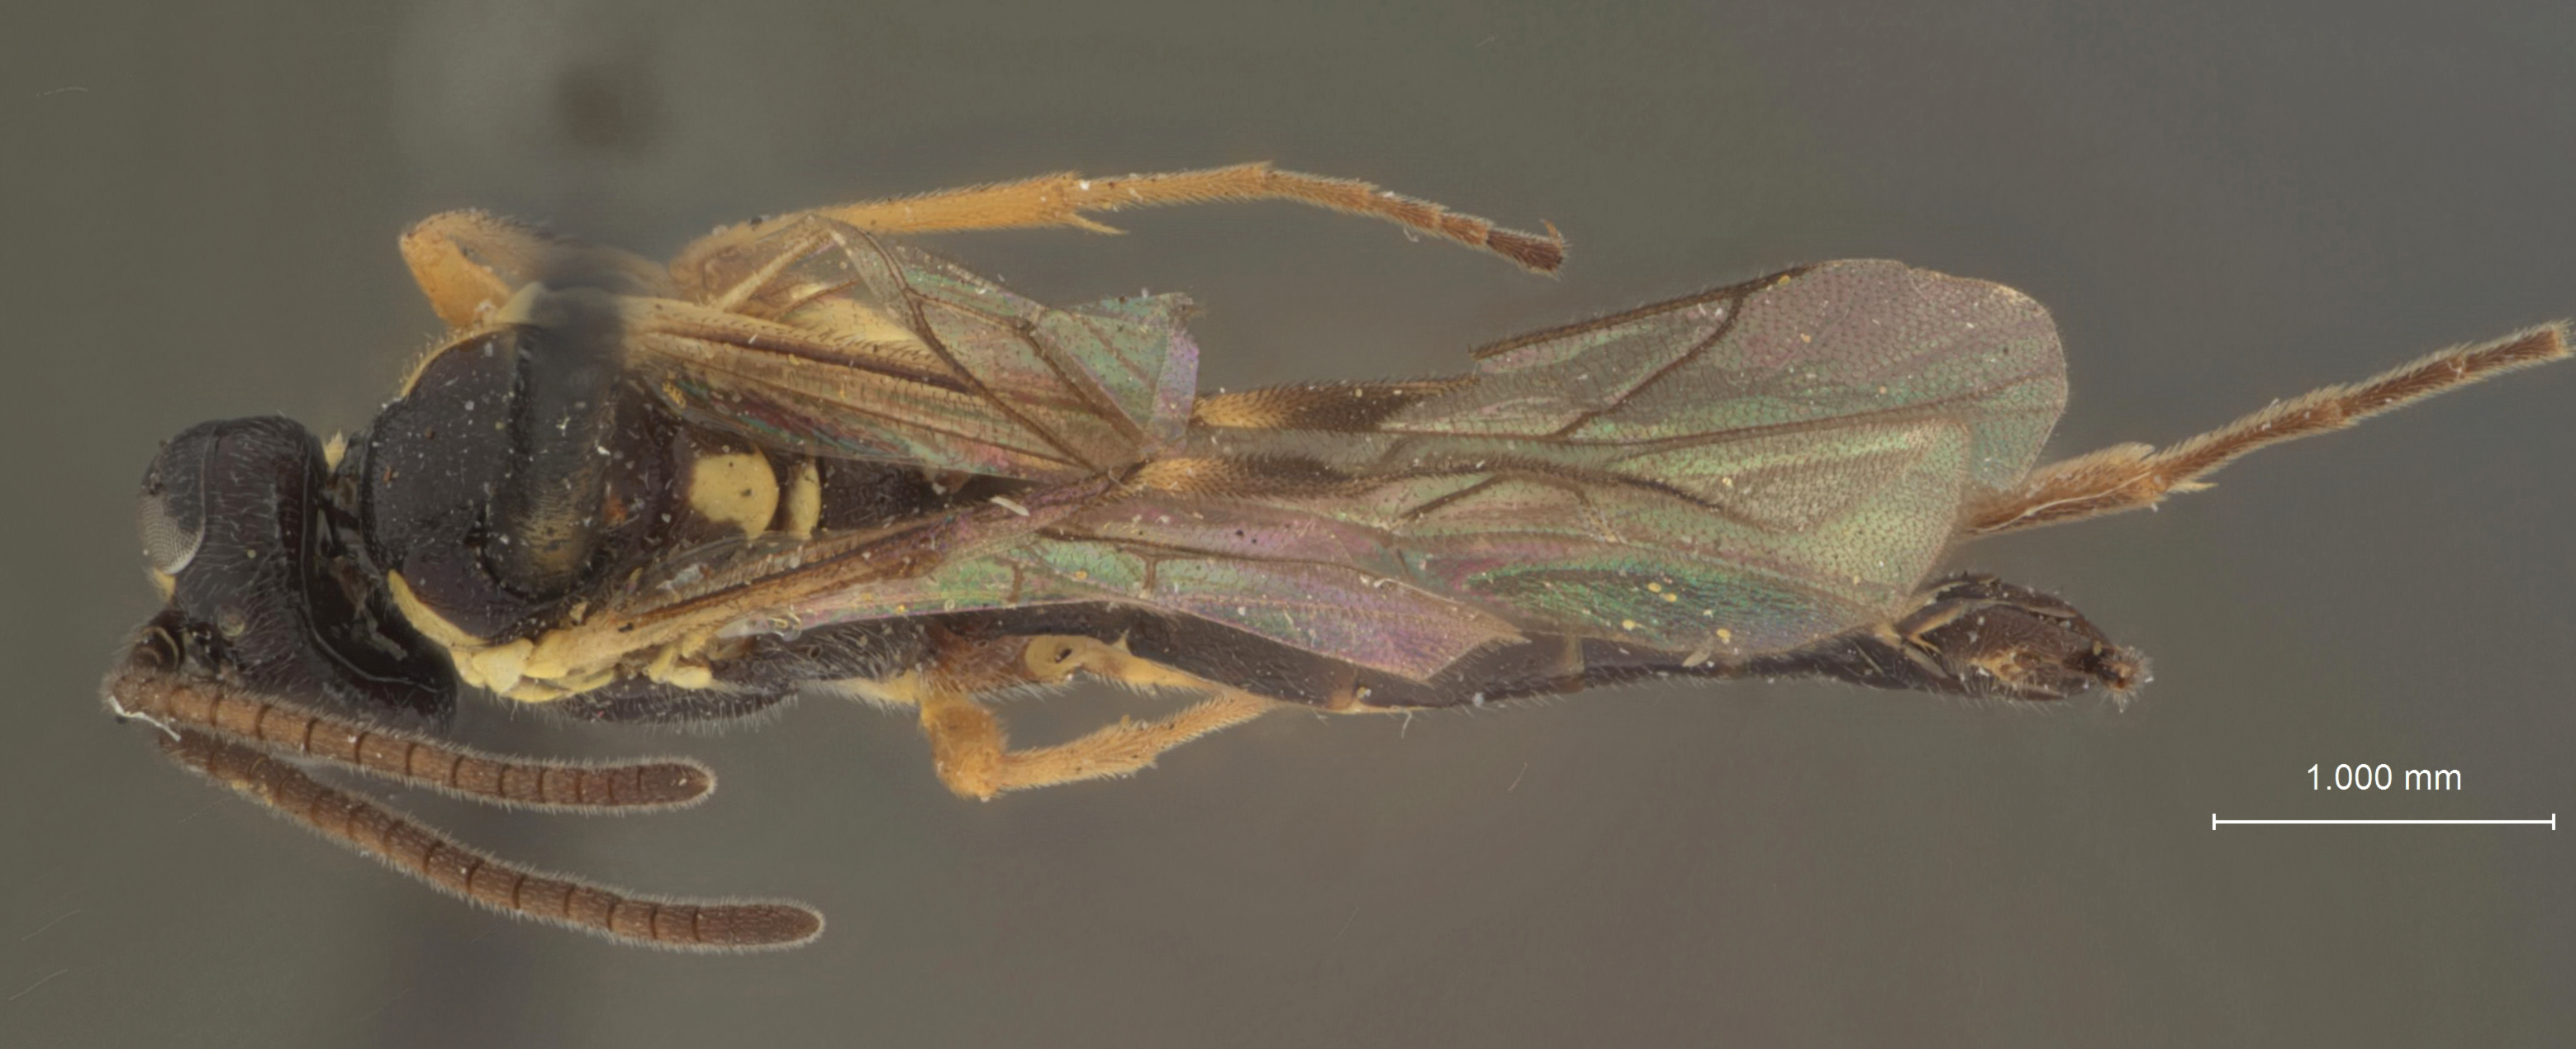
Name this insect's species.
Diplazon cascadensis
